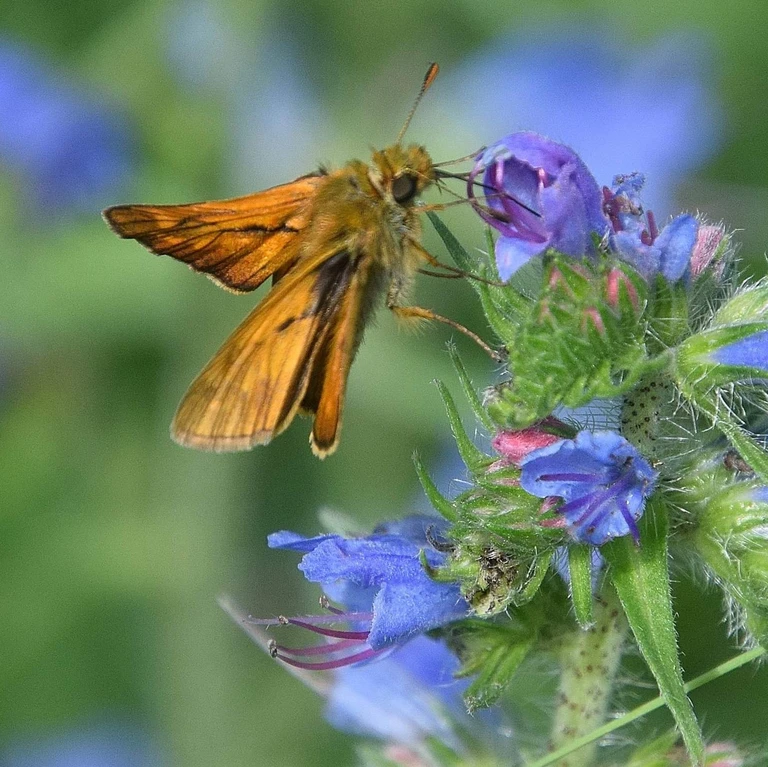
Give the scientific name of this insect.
Ochlodes sylvanus (also Ochlodes venata)
